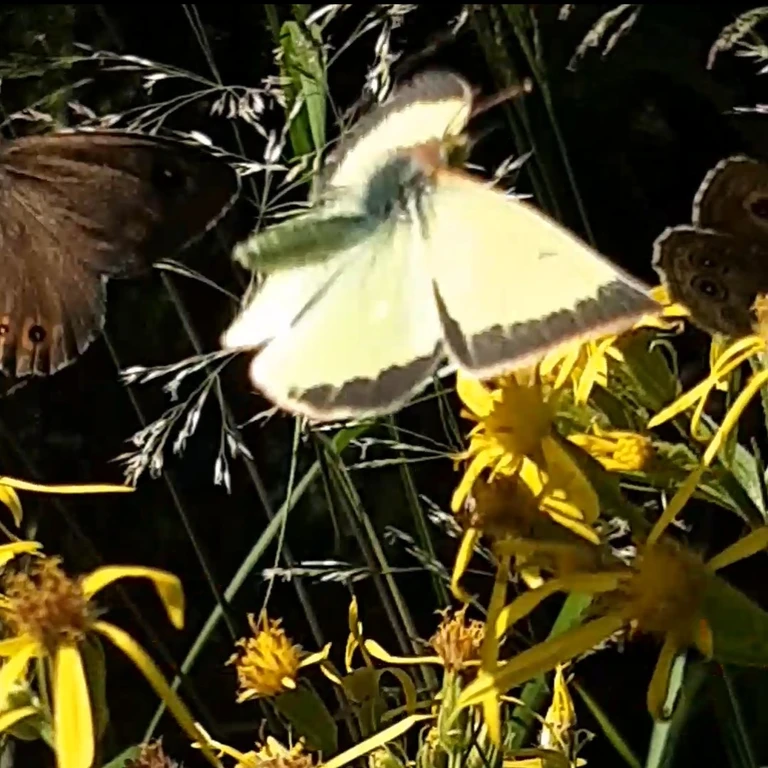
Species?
Colias palaeno
